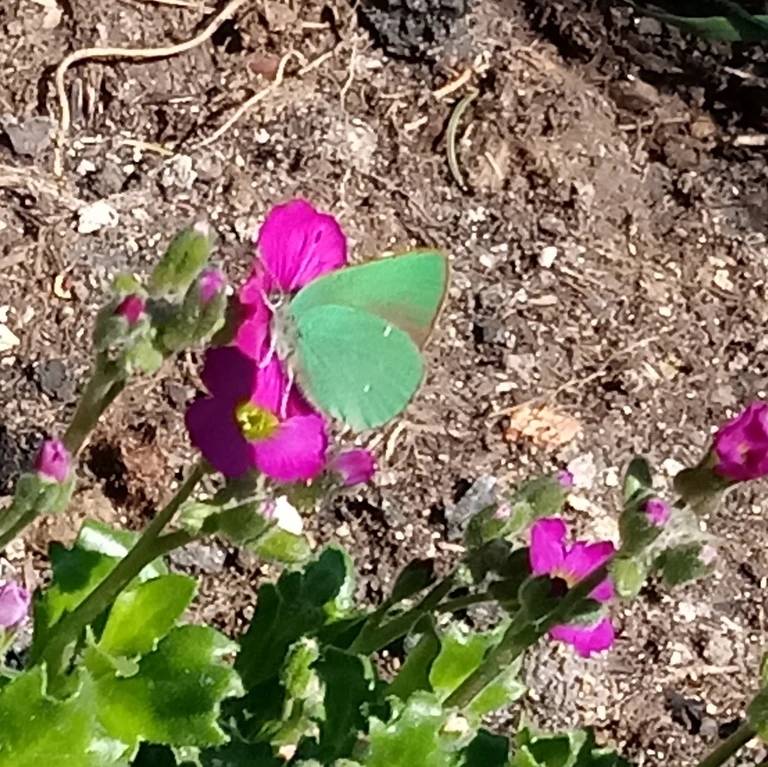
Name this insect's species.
Callophrys rubi
